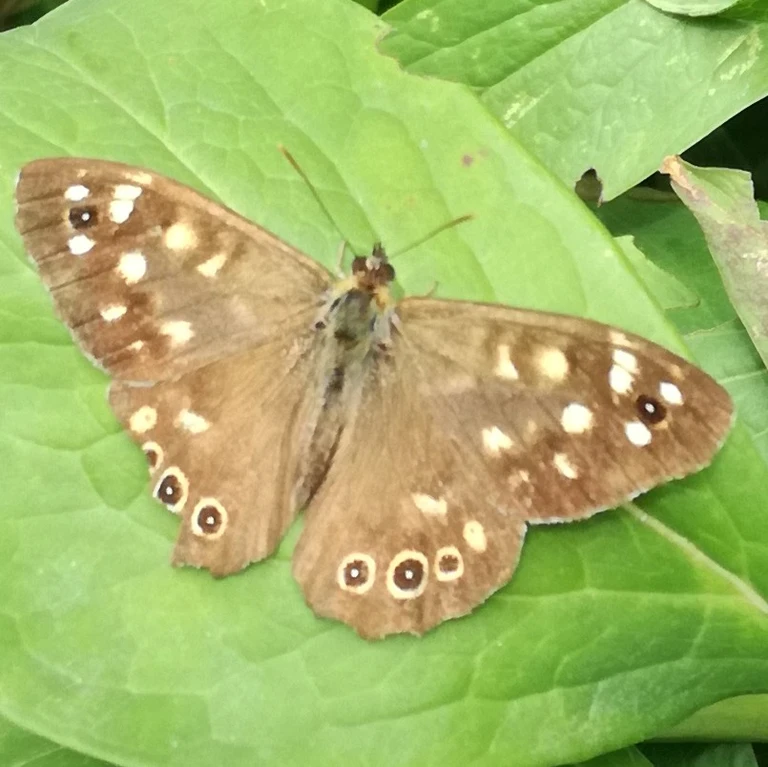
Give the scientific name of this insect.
Pararge aegeria
